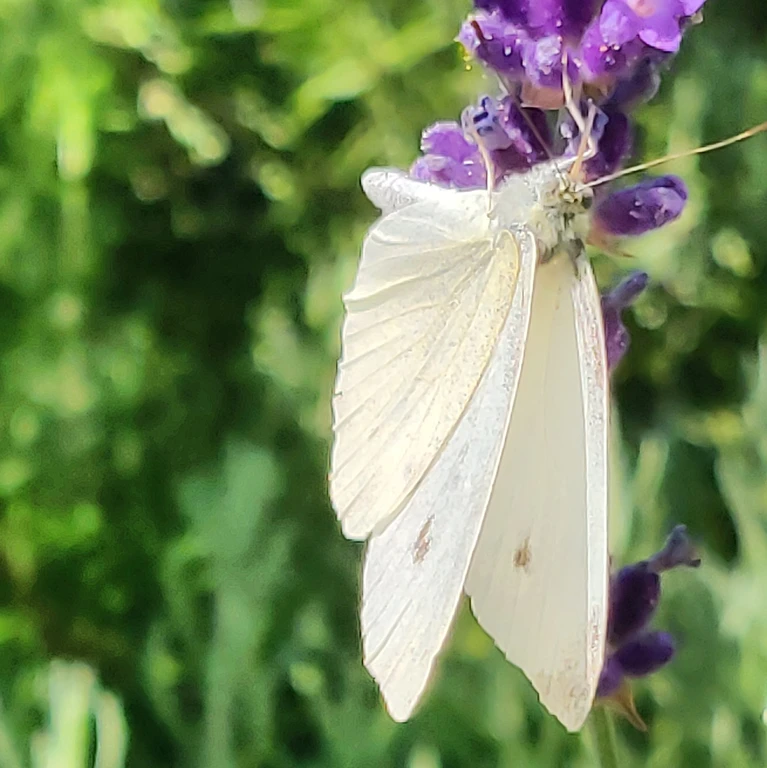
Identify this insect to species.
Pieris rapae
